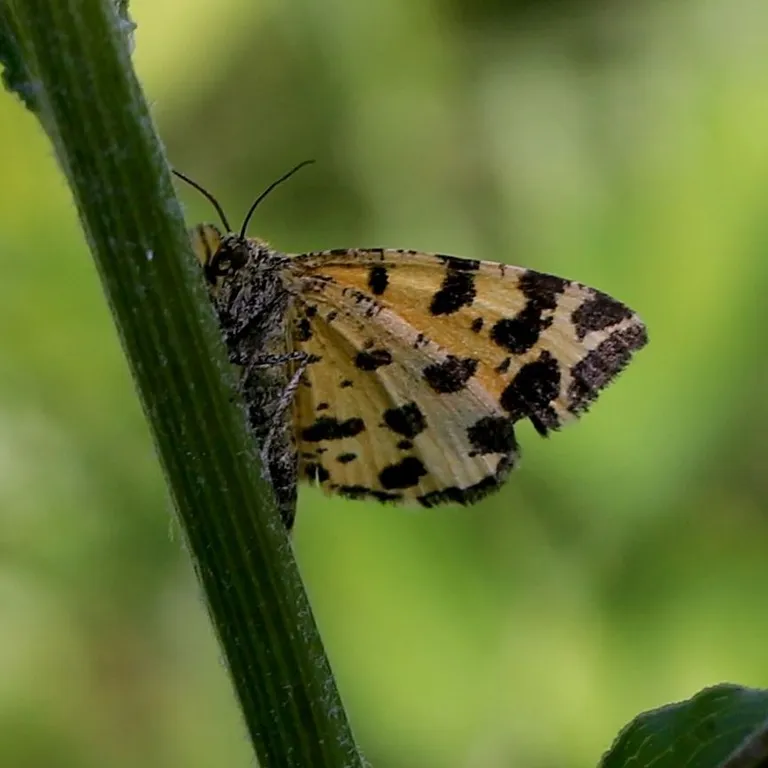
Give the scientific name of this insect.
Pseudopanthera macularia
